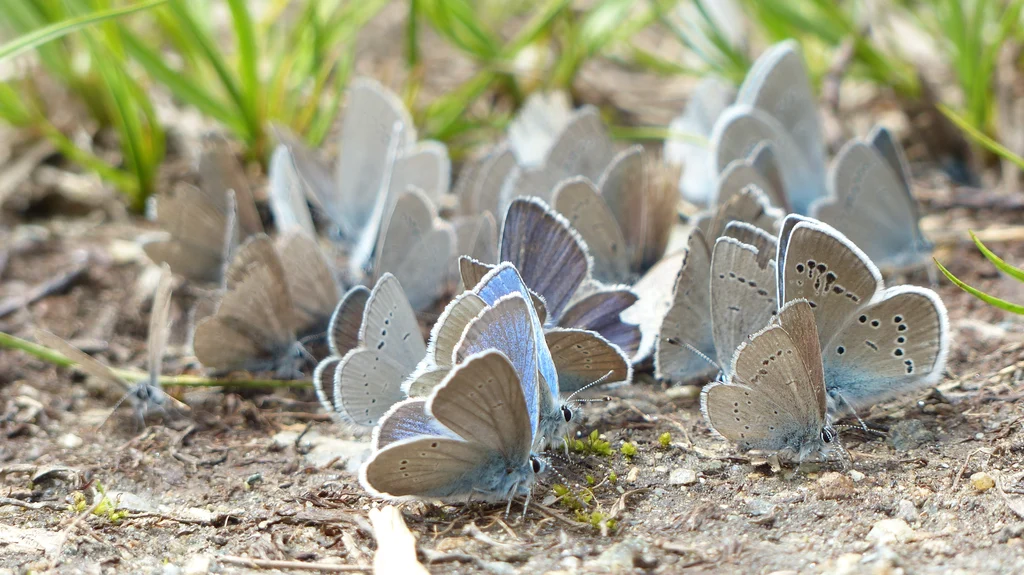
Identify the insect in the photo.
Cyaniris semiargus
